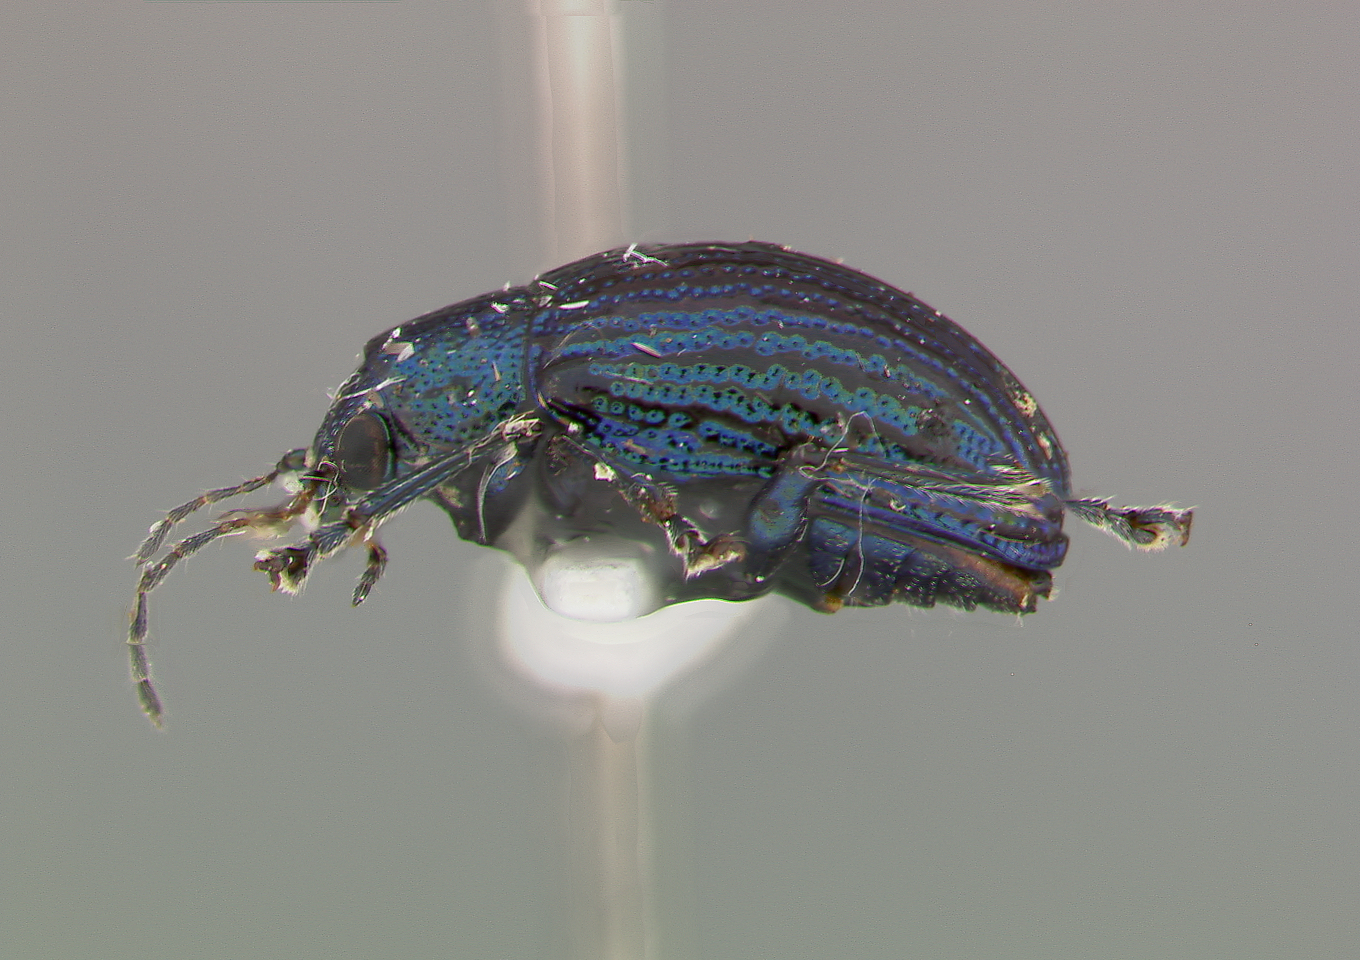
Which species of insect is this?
Colaspis farri
